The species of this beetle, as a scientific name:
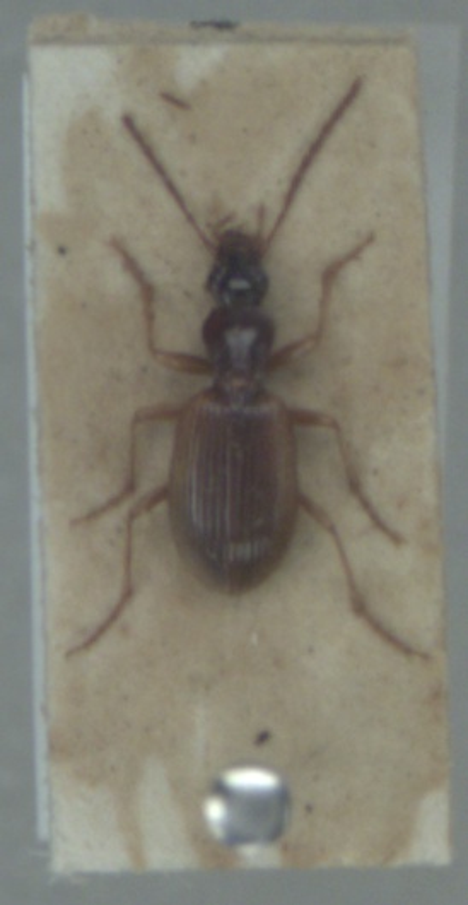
Oxypselaphus obscurus
